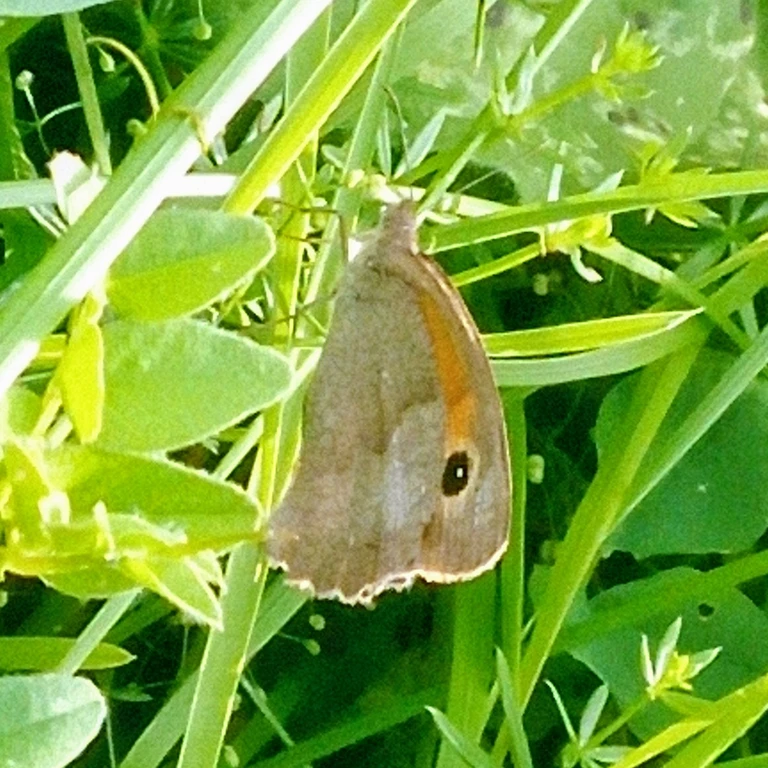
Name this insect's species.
Maniola jurtina
